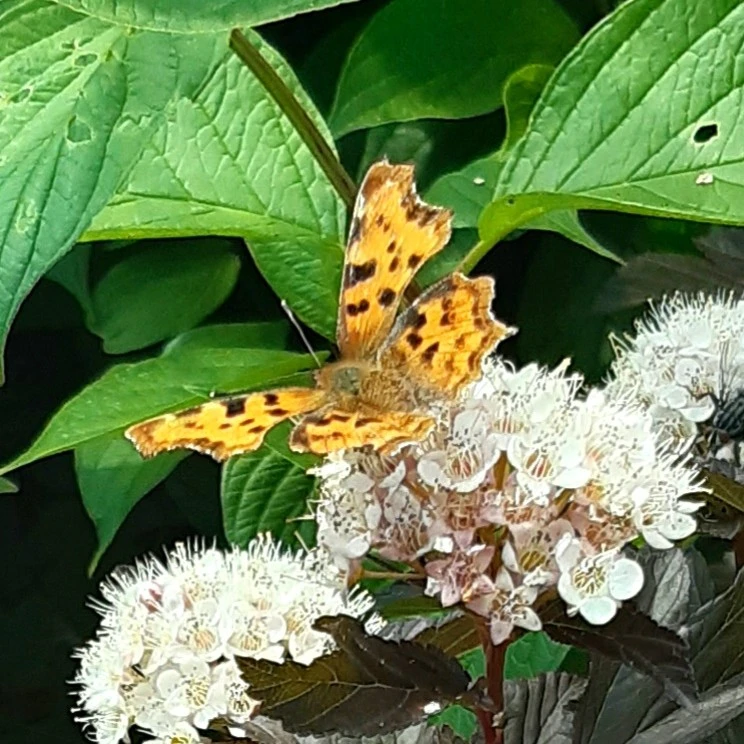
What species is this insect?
Polygonia c-album
